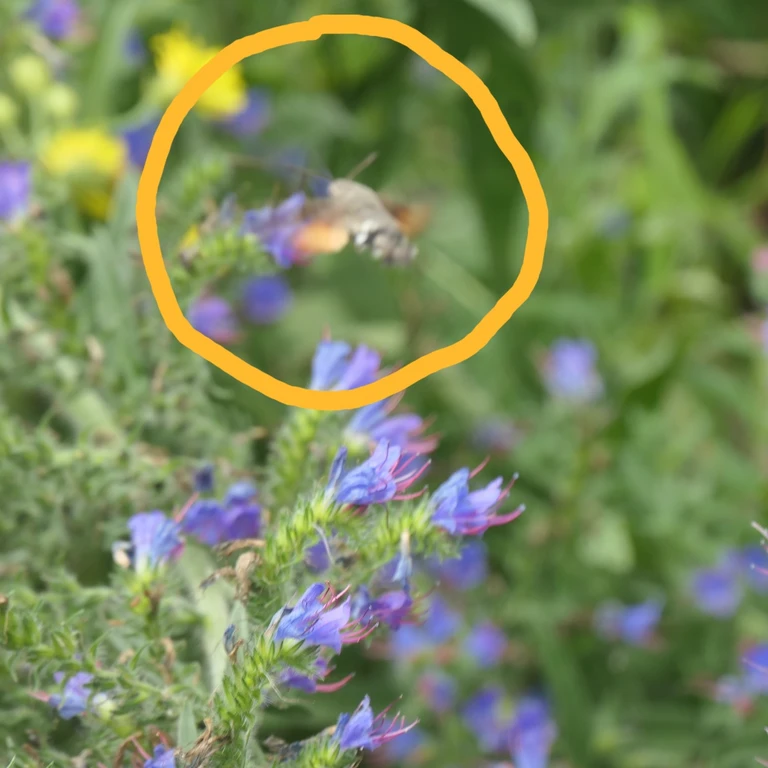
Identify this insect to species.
Macroglossum stellatarum
